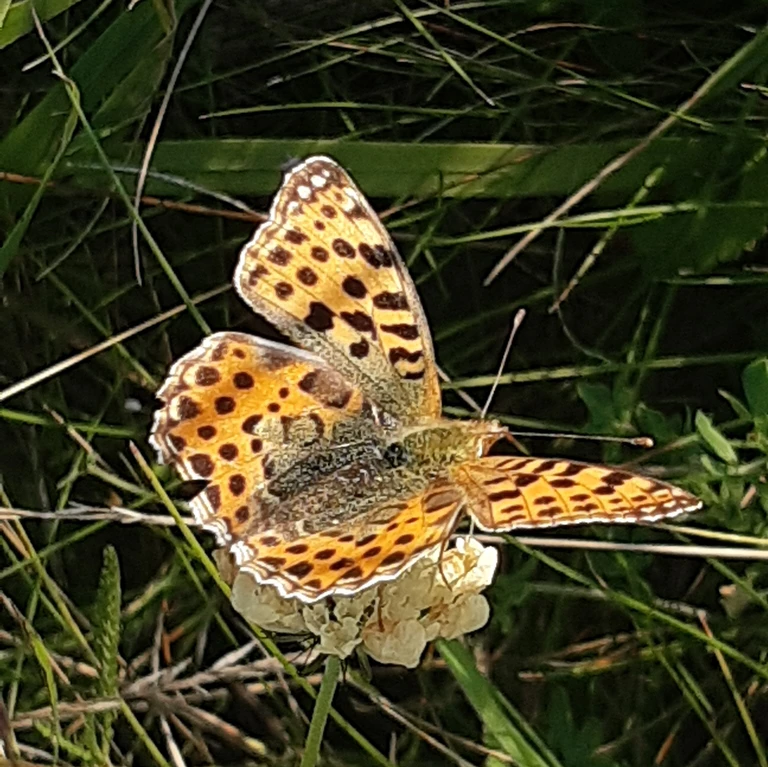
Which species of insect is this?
Issoria lathonia
